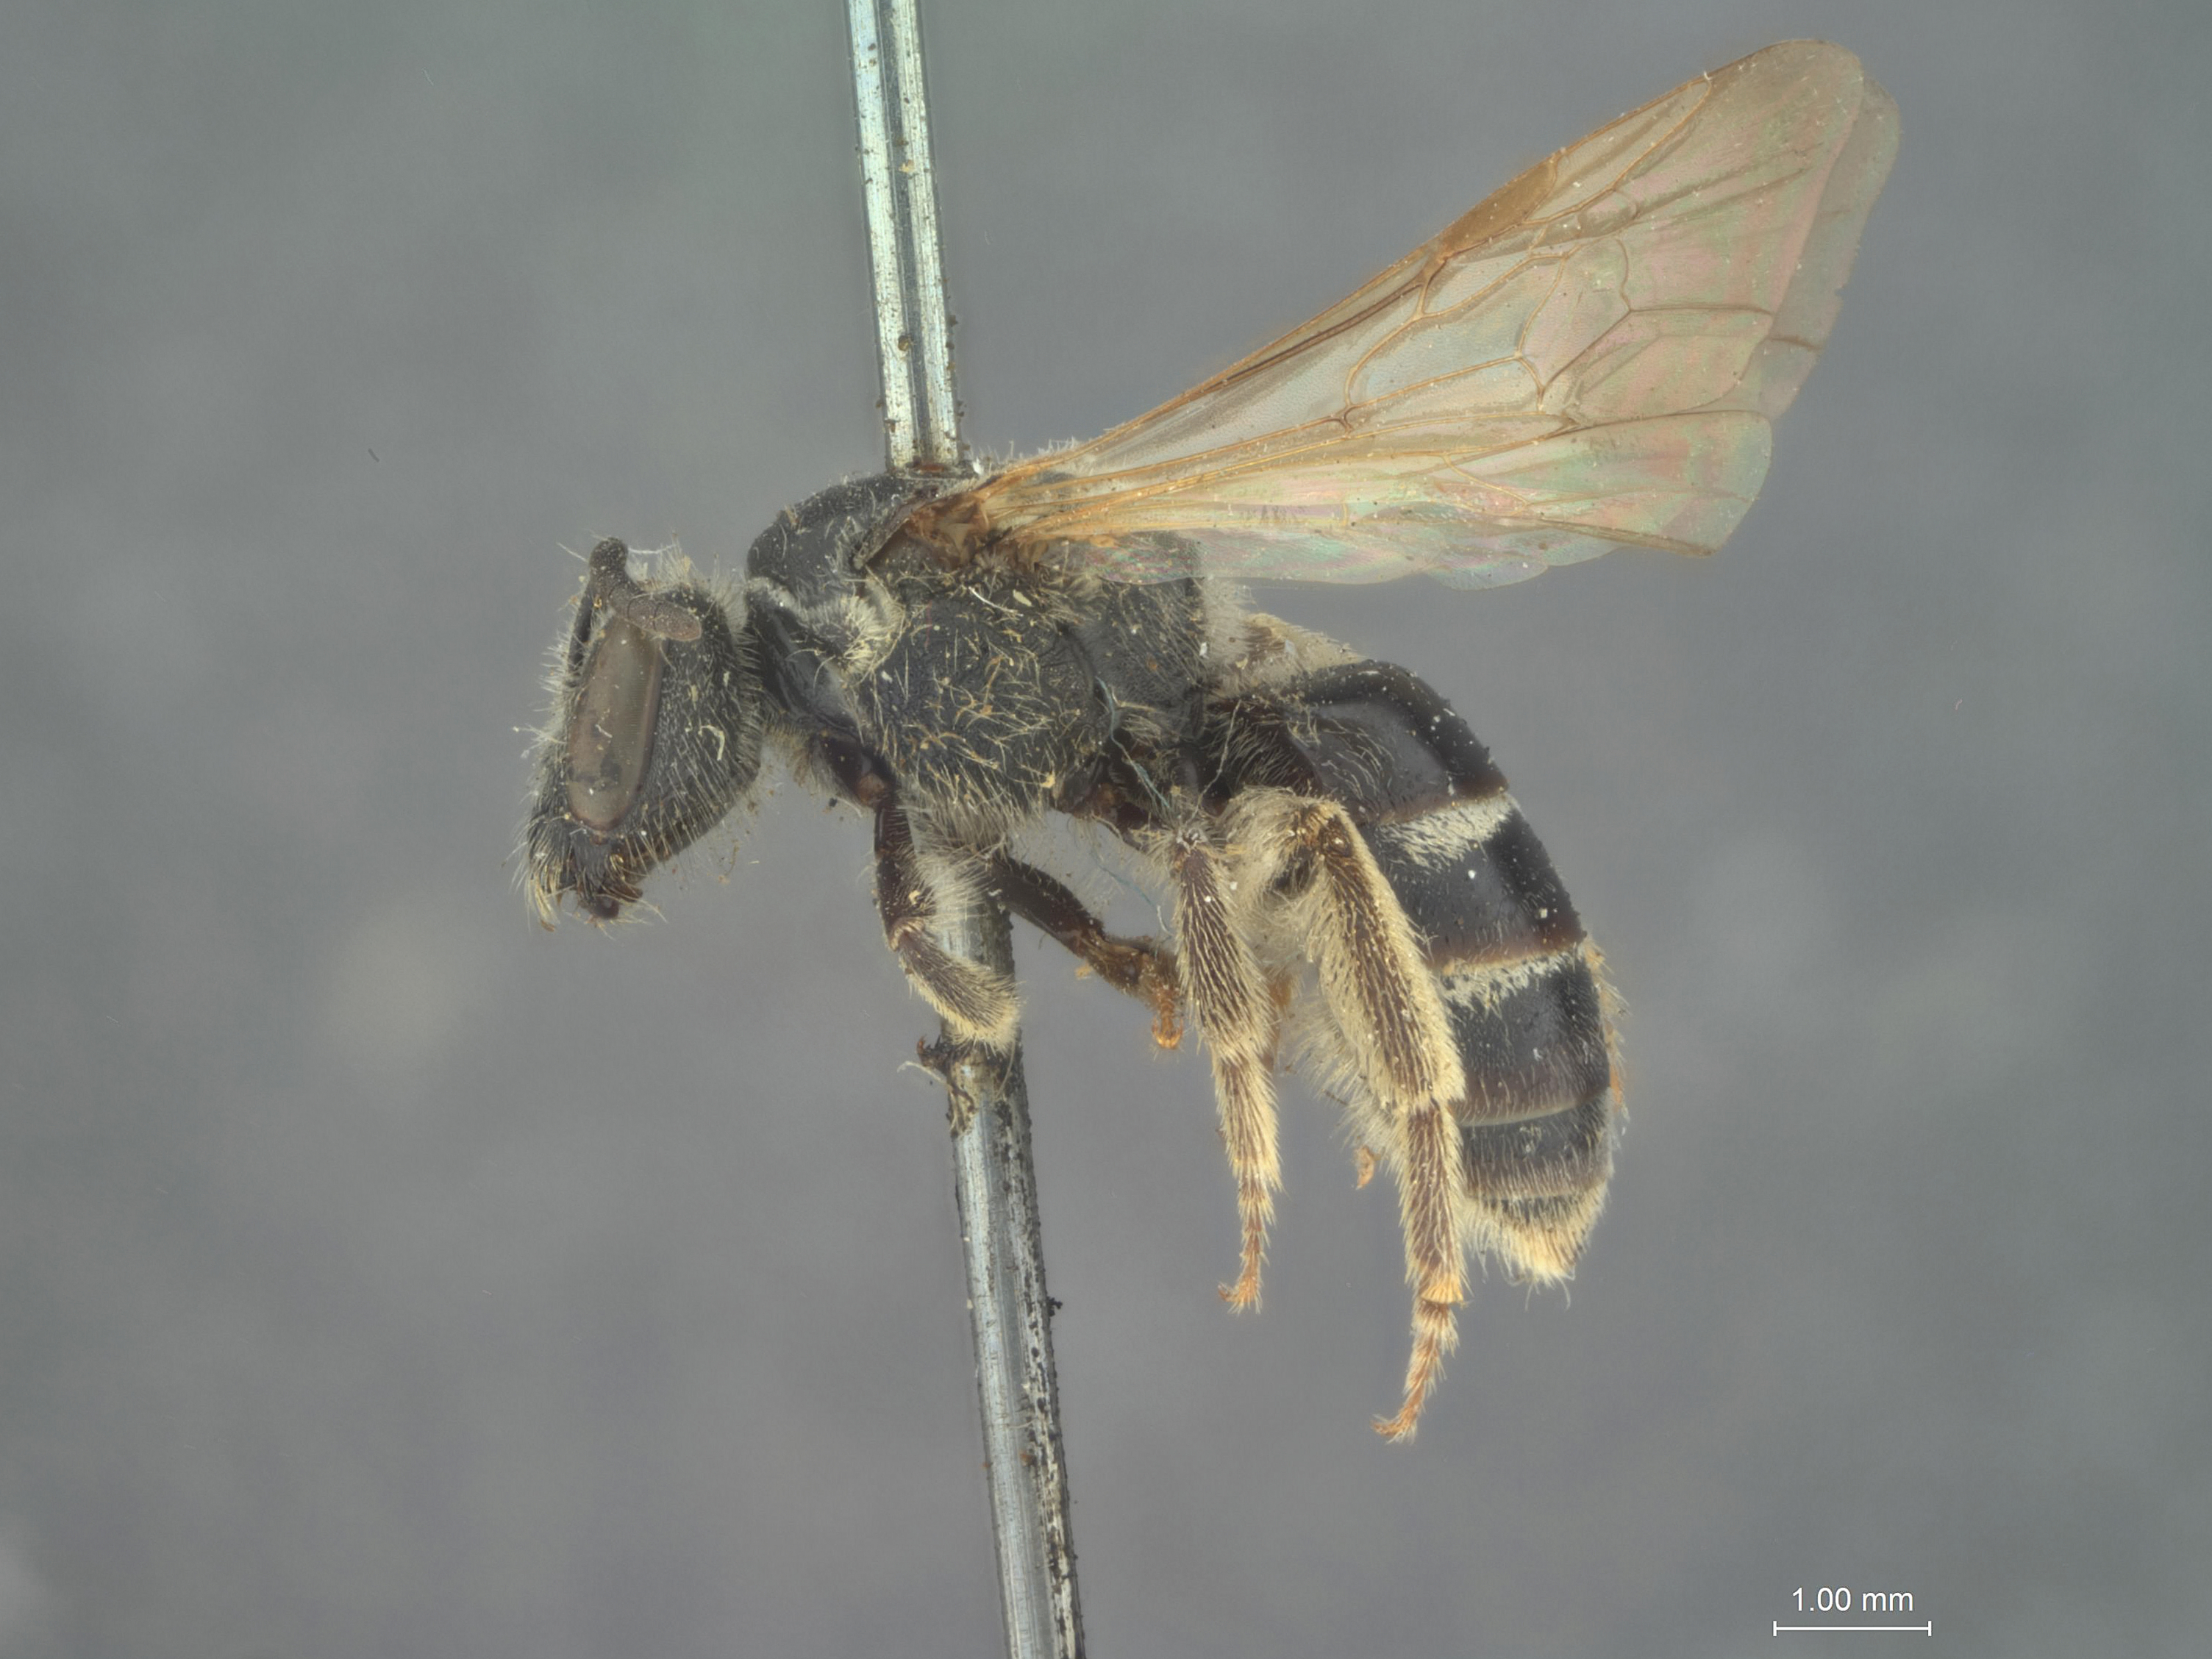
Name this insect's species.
Halictus fulgidus
